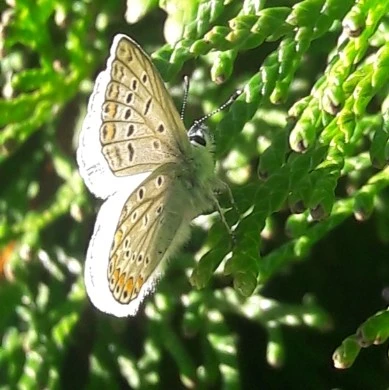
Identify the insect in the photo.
Polyommatus icarus
